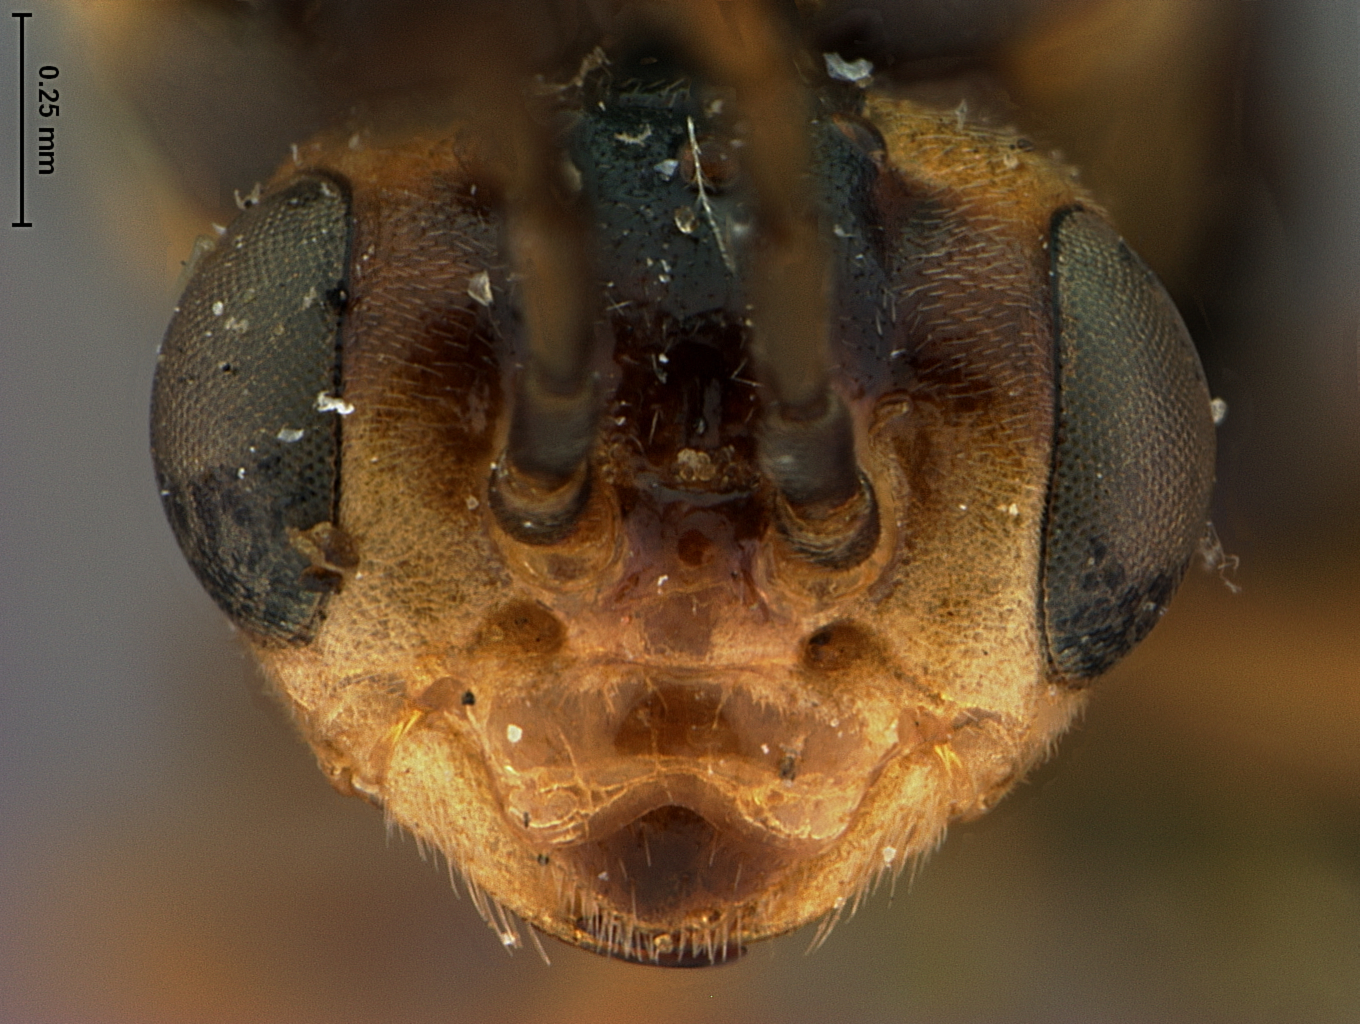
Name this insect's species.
Hoplocampa orbitalis
